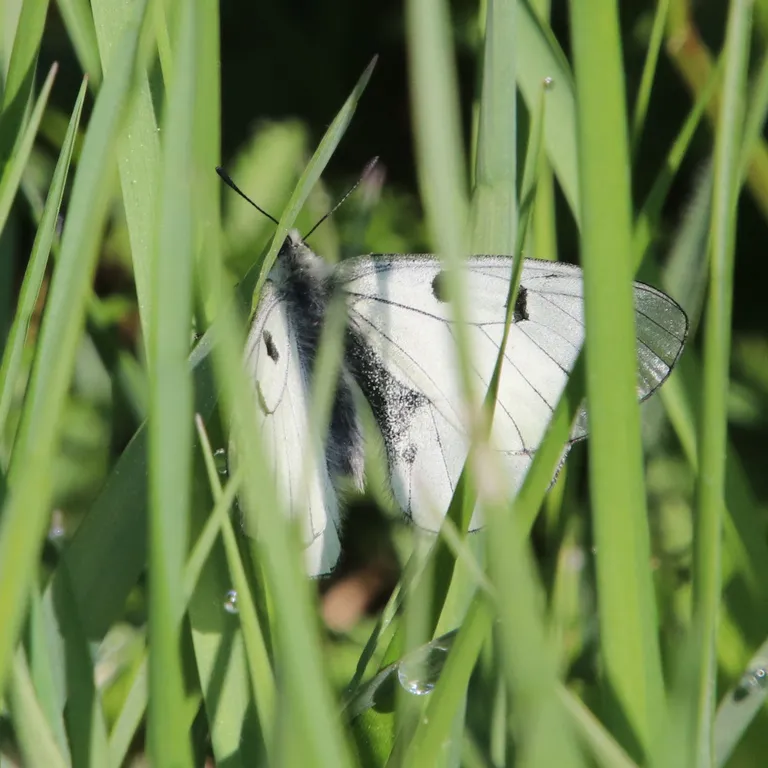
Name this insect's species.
Parnassius mnemosyne
